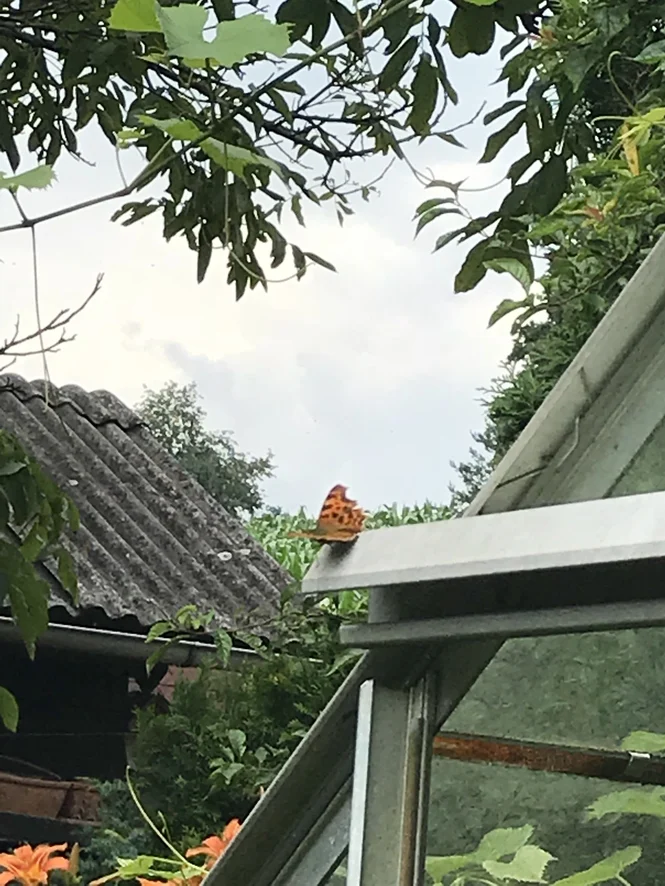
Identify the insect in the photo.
Polygonia c-album
